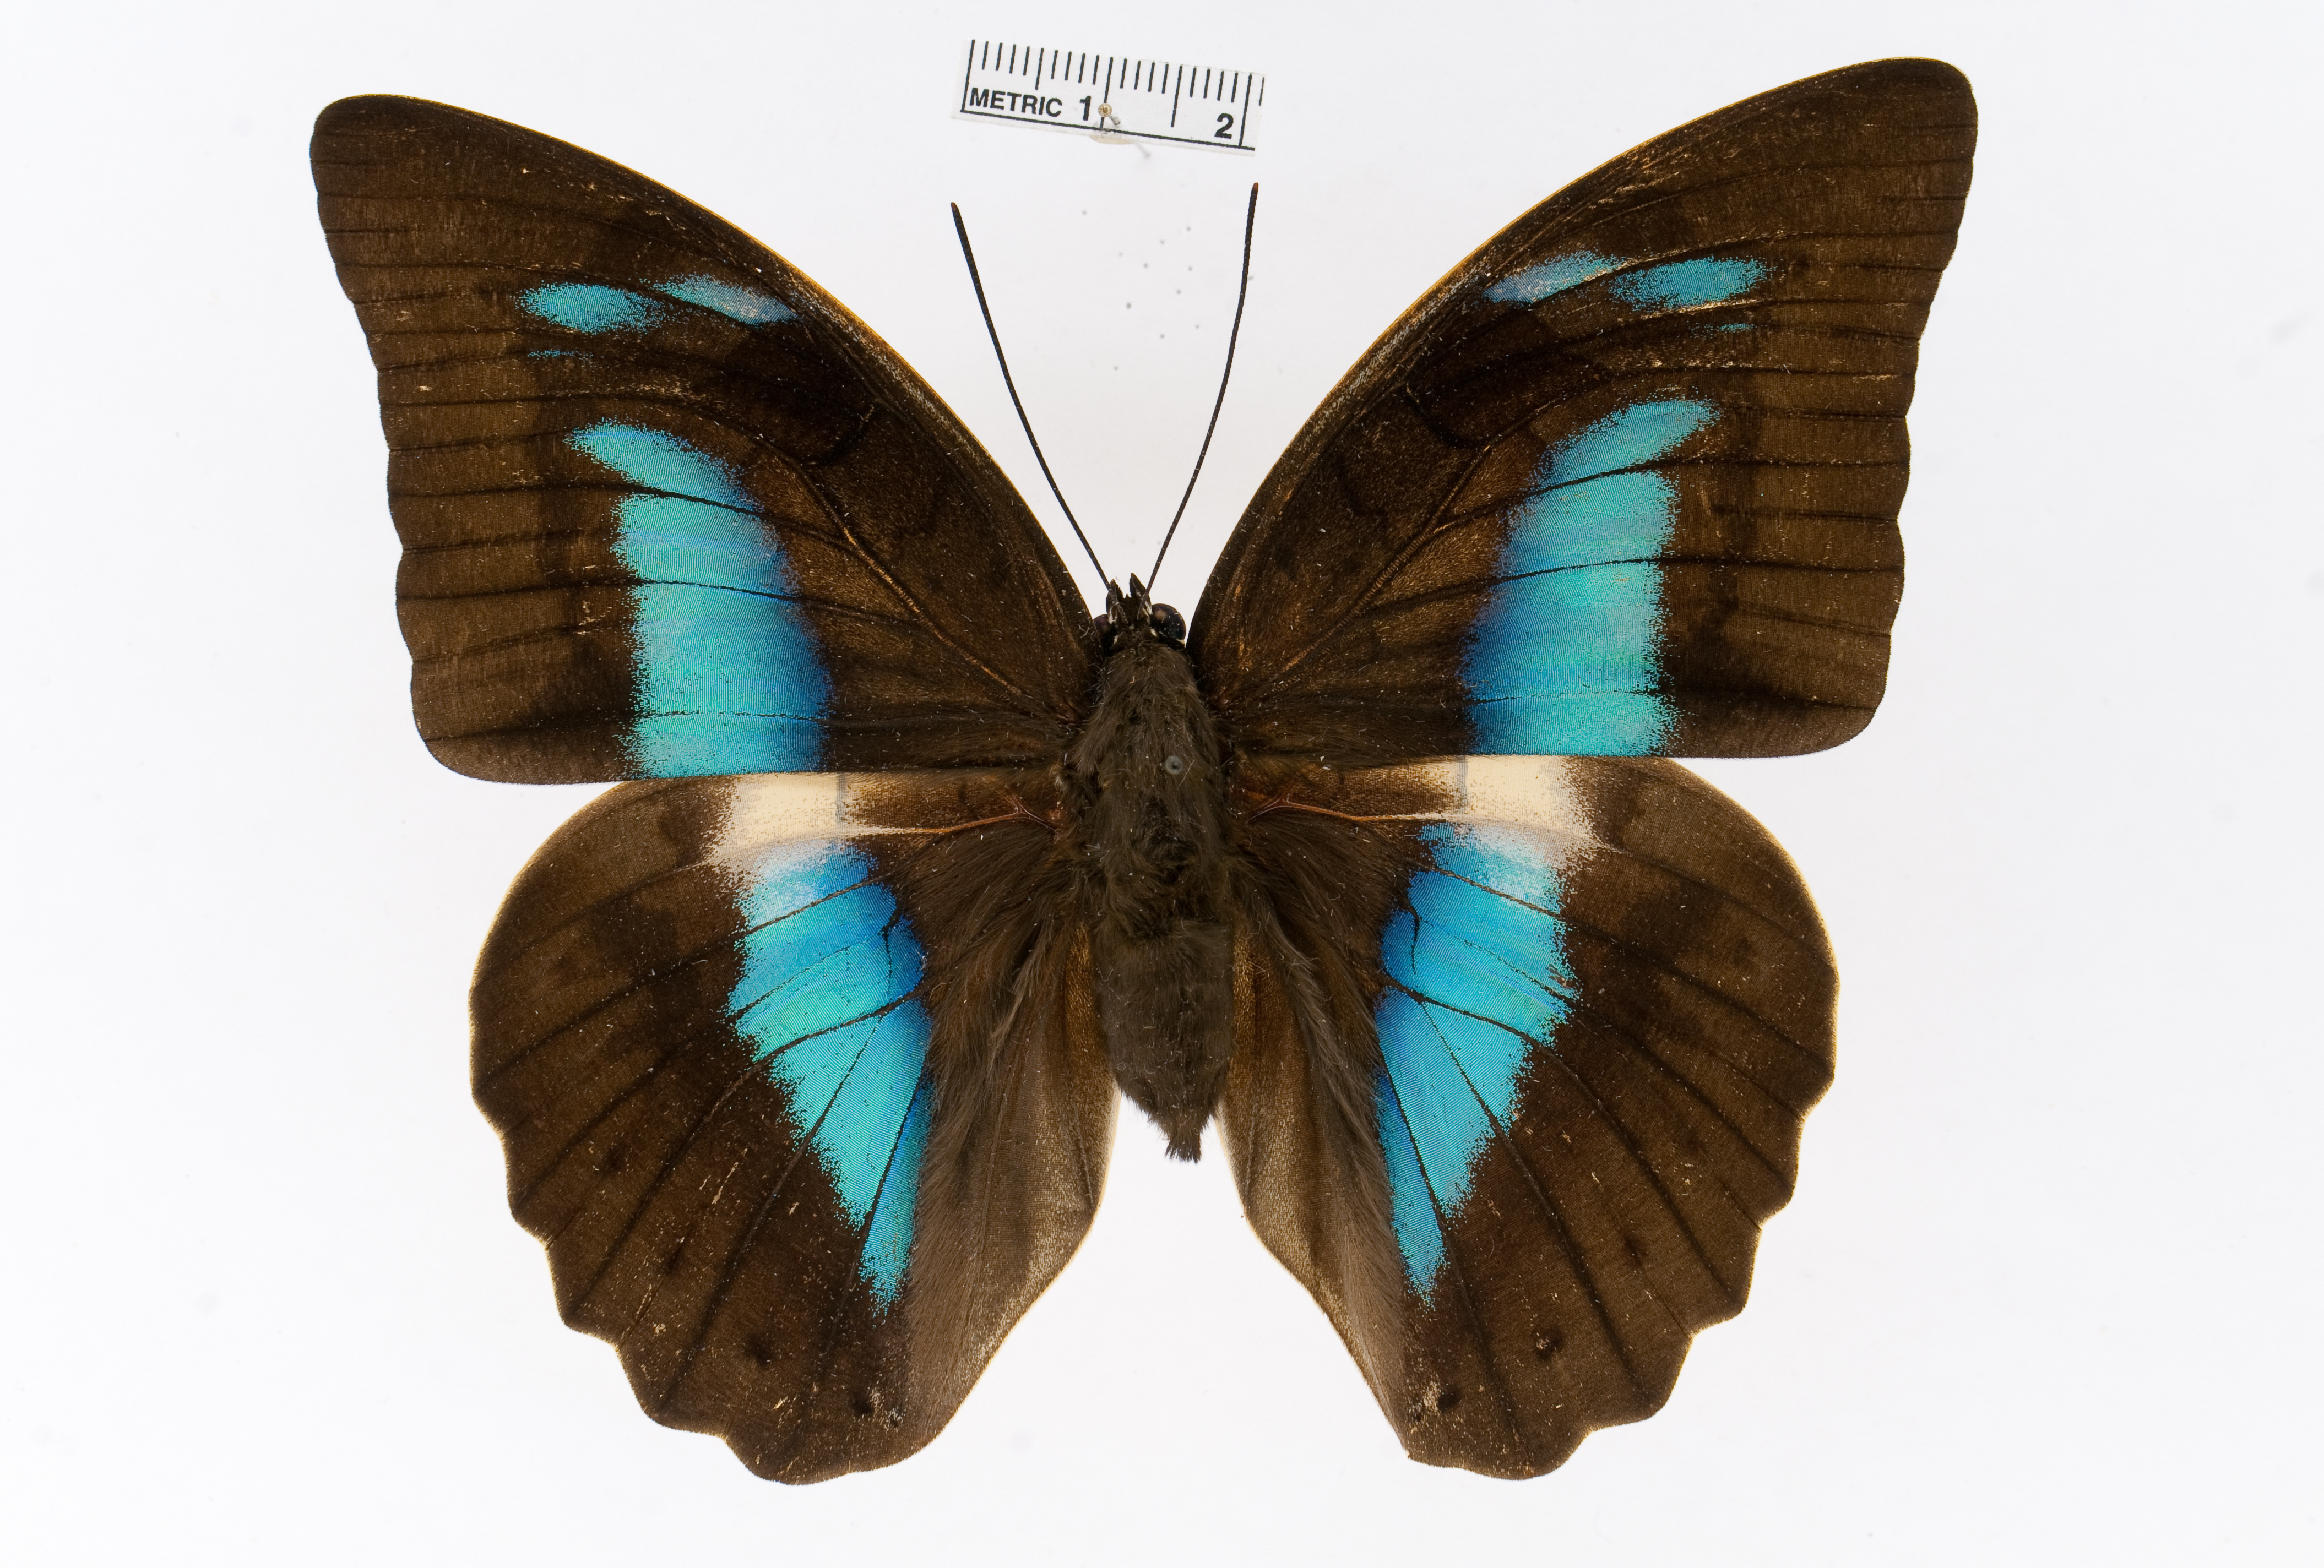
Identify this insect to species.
Archaeoprepona camilla
